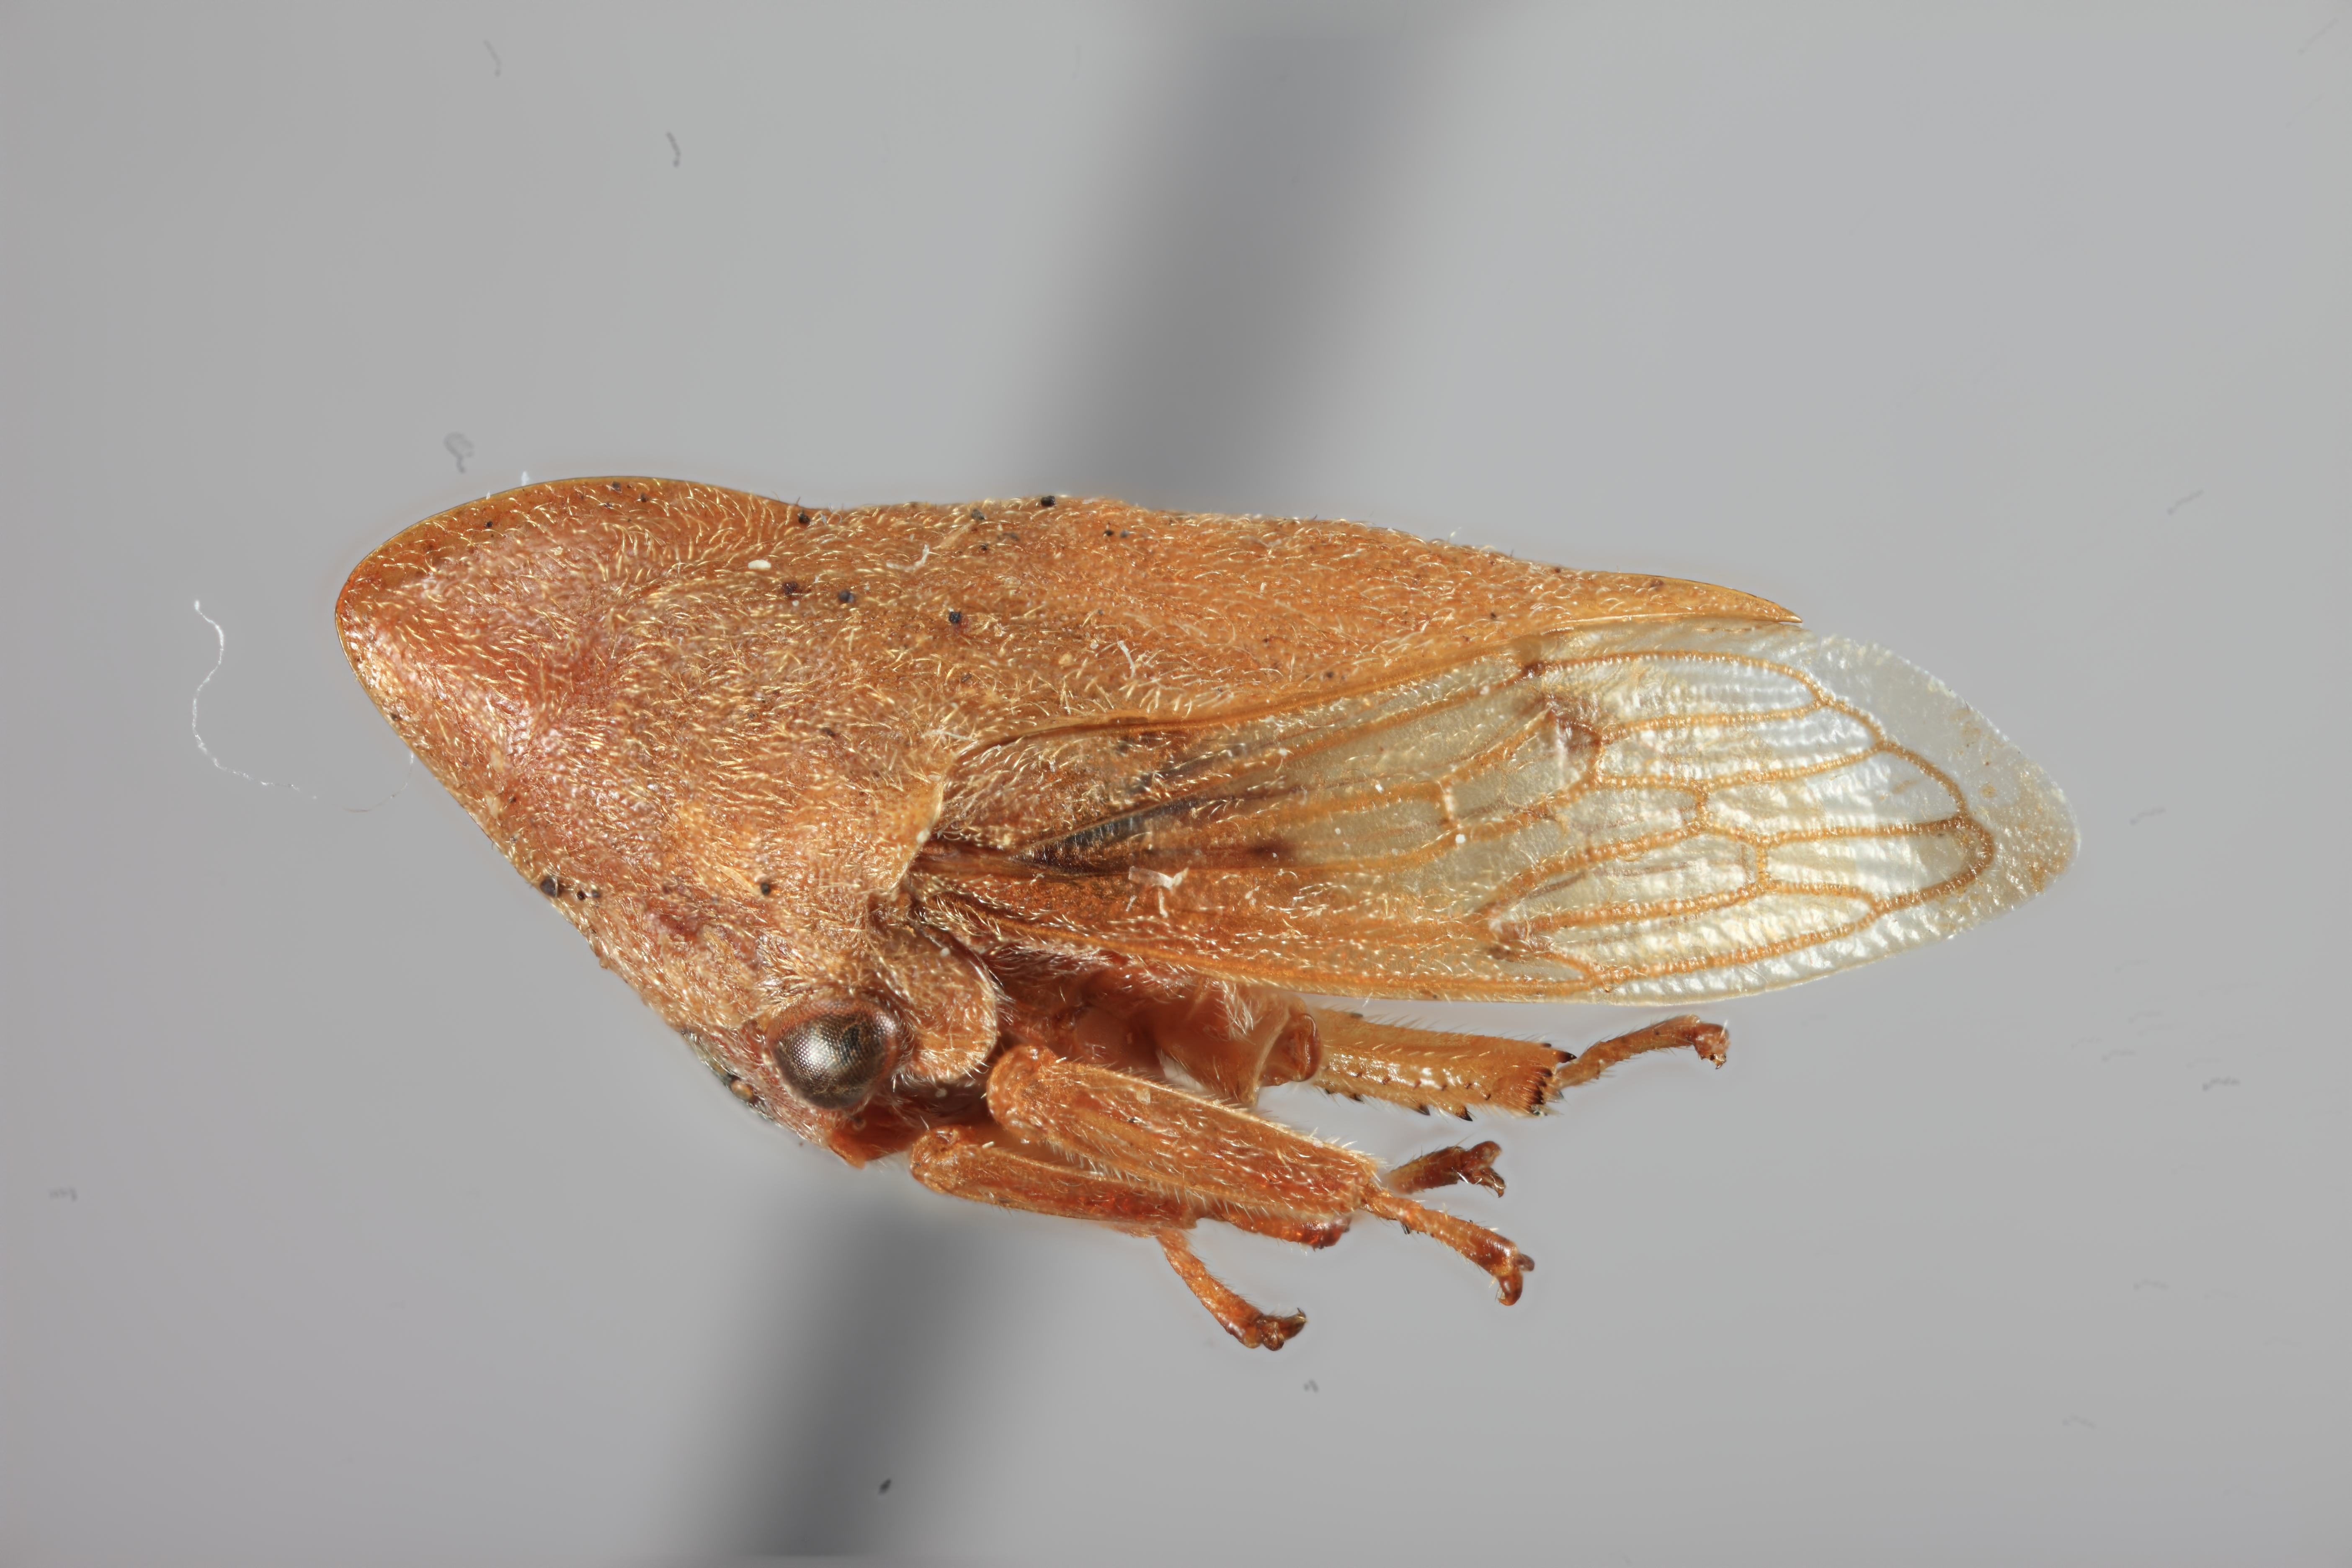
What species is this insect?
Guayaquila obesa
